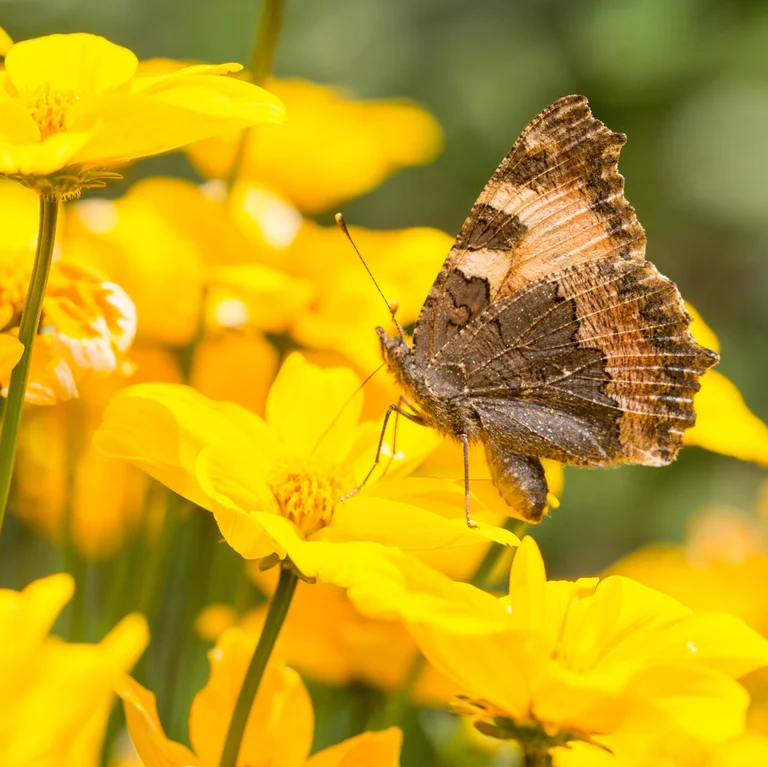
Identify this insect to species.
Aglais urticae
